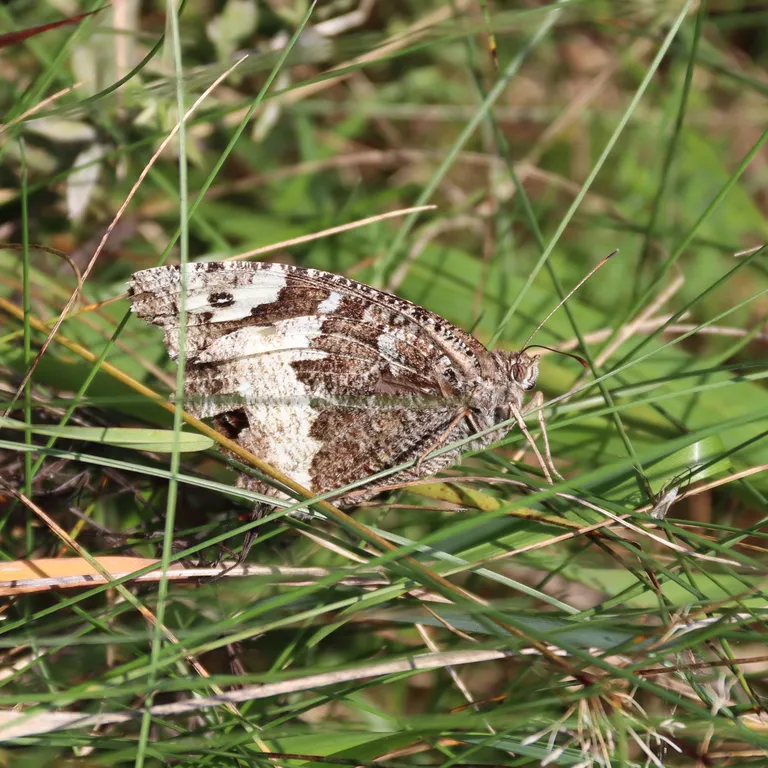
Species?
Brintesia circe
